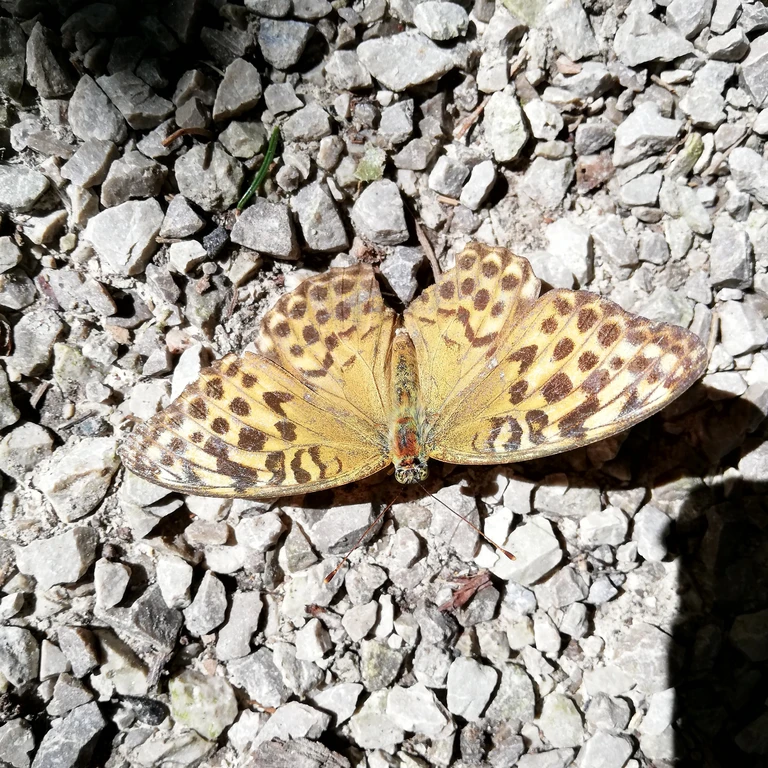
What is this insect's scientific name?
Argynnis paphia
